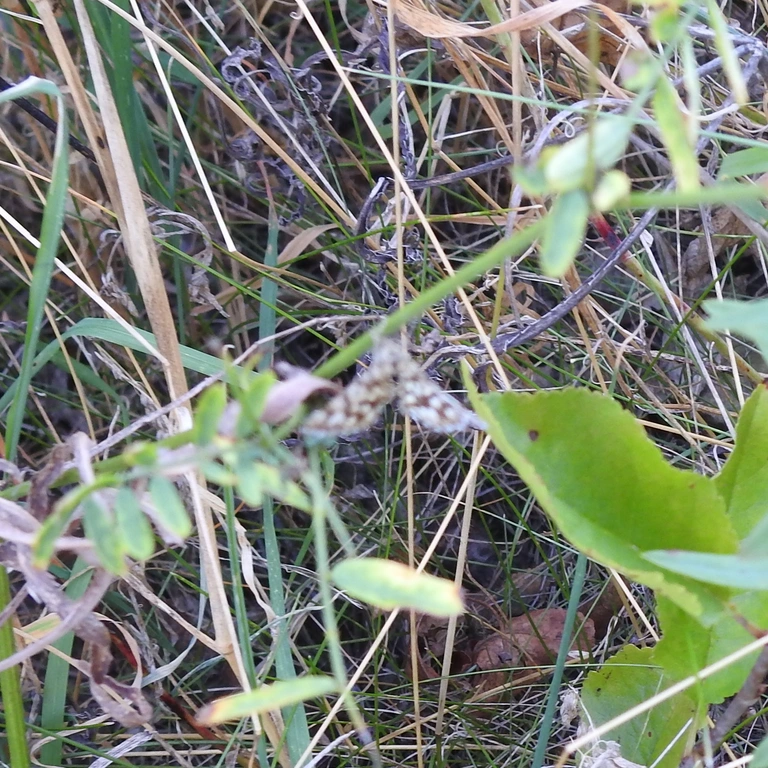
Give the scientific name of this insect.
Chiasmia clathrata
